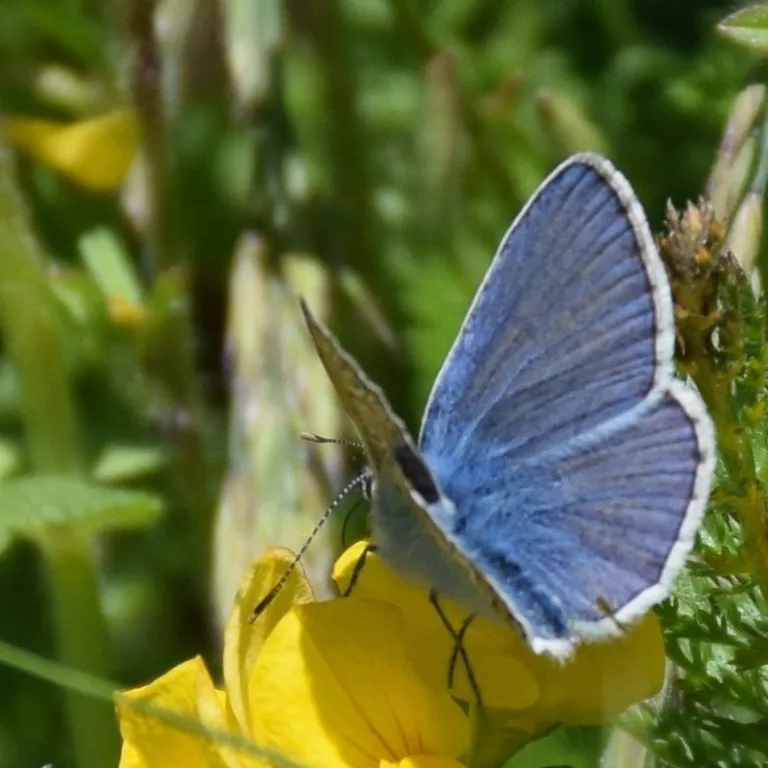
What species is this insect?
Polyommatus icarus
